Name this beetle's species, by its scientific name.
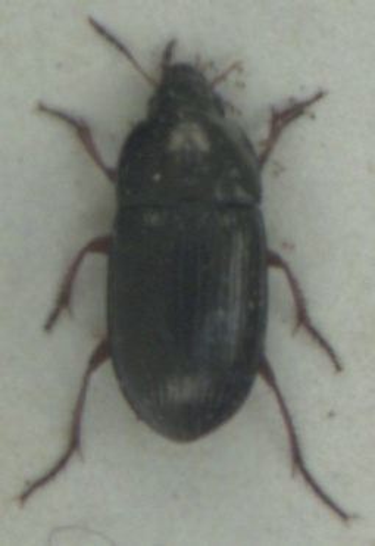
Amara familiaris
